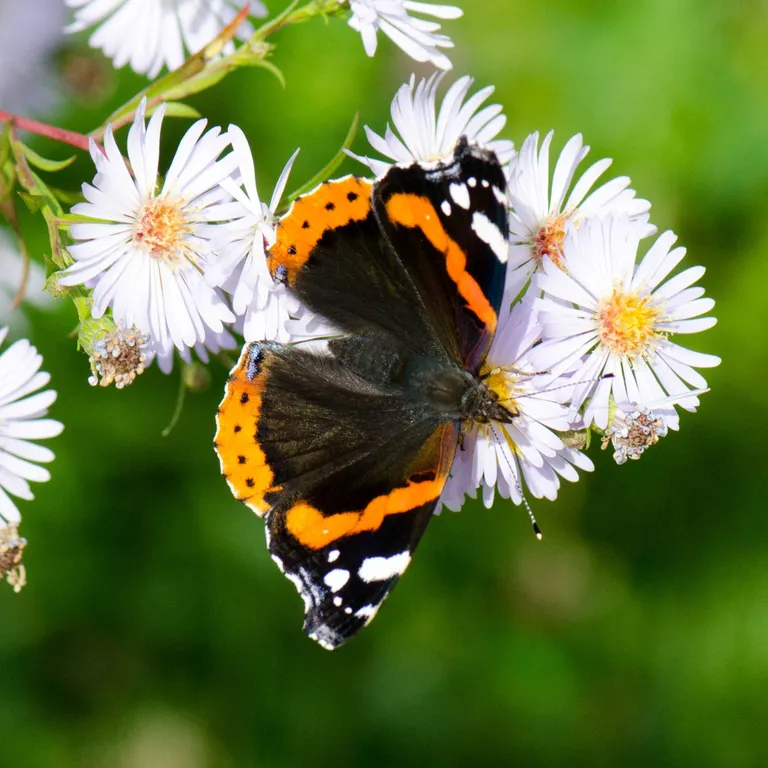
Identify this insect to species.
Vanessa atalanta
